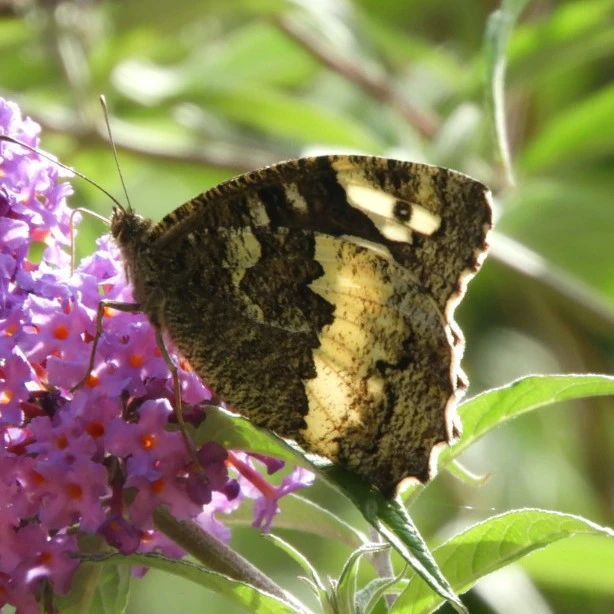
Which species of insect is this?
Brintesia circe
